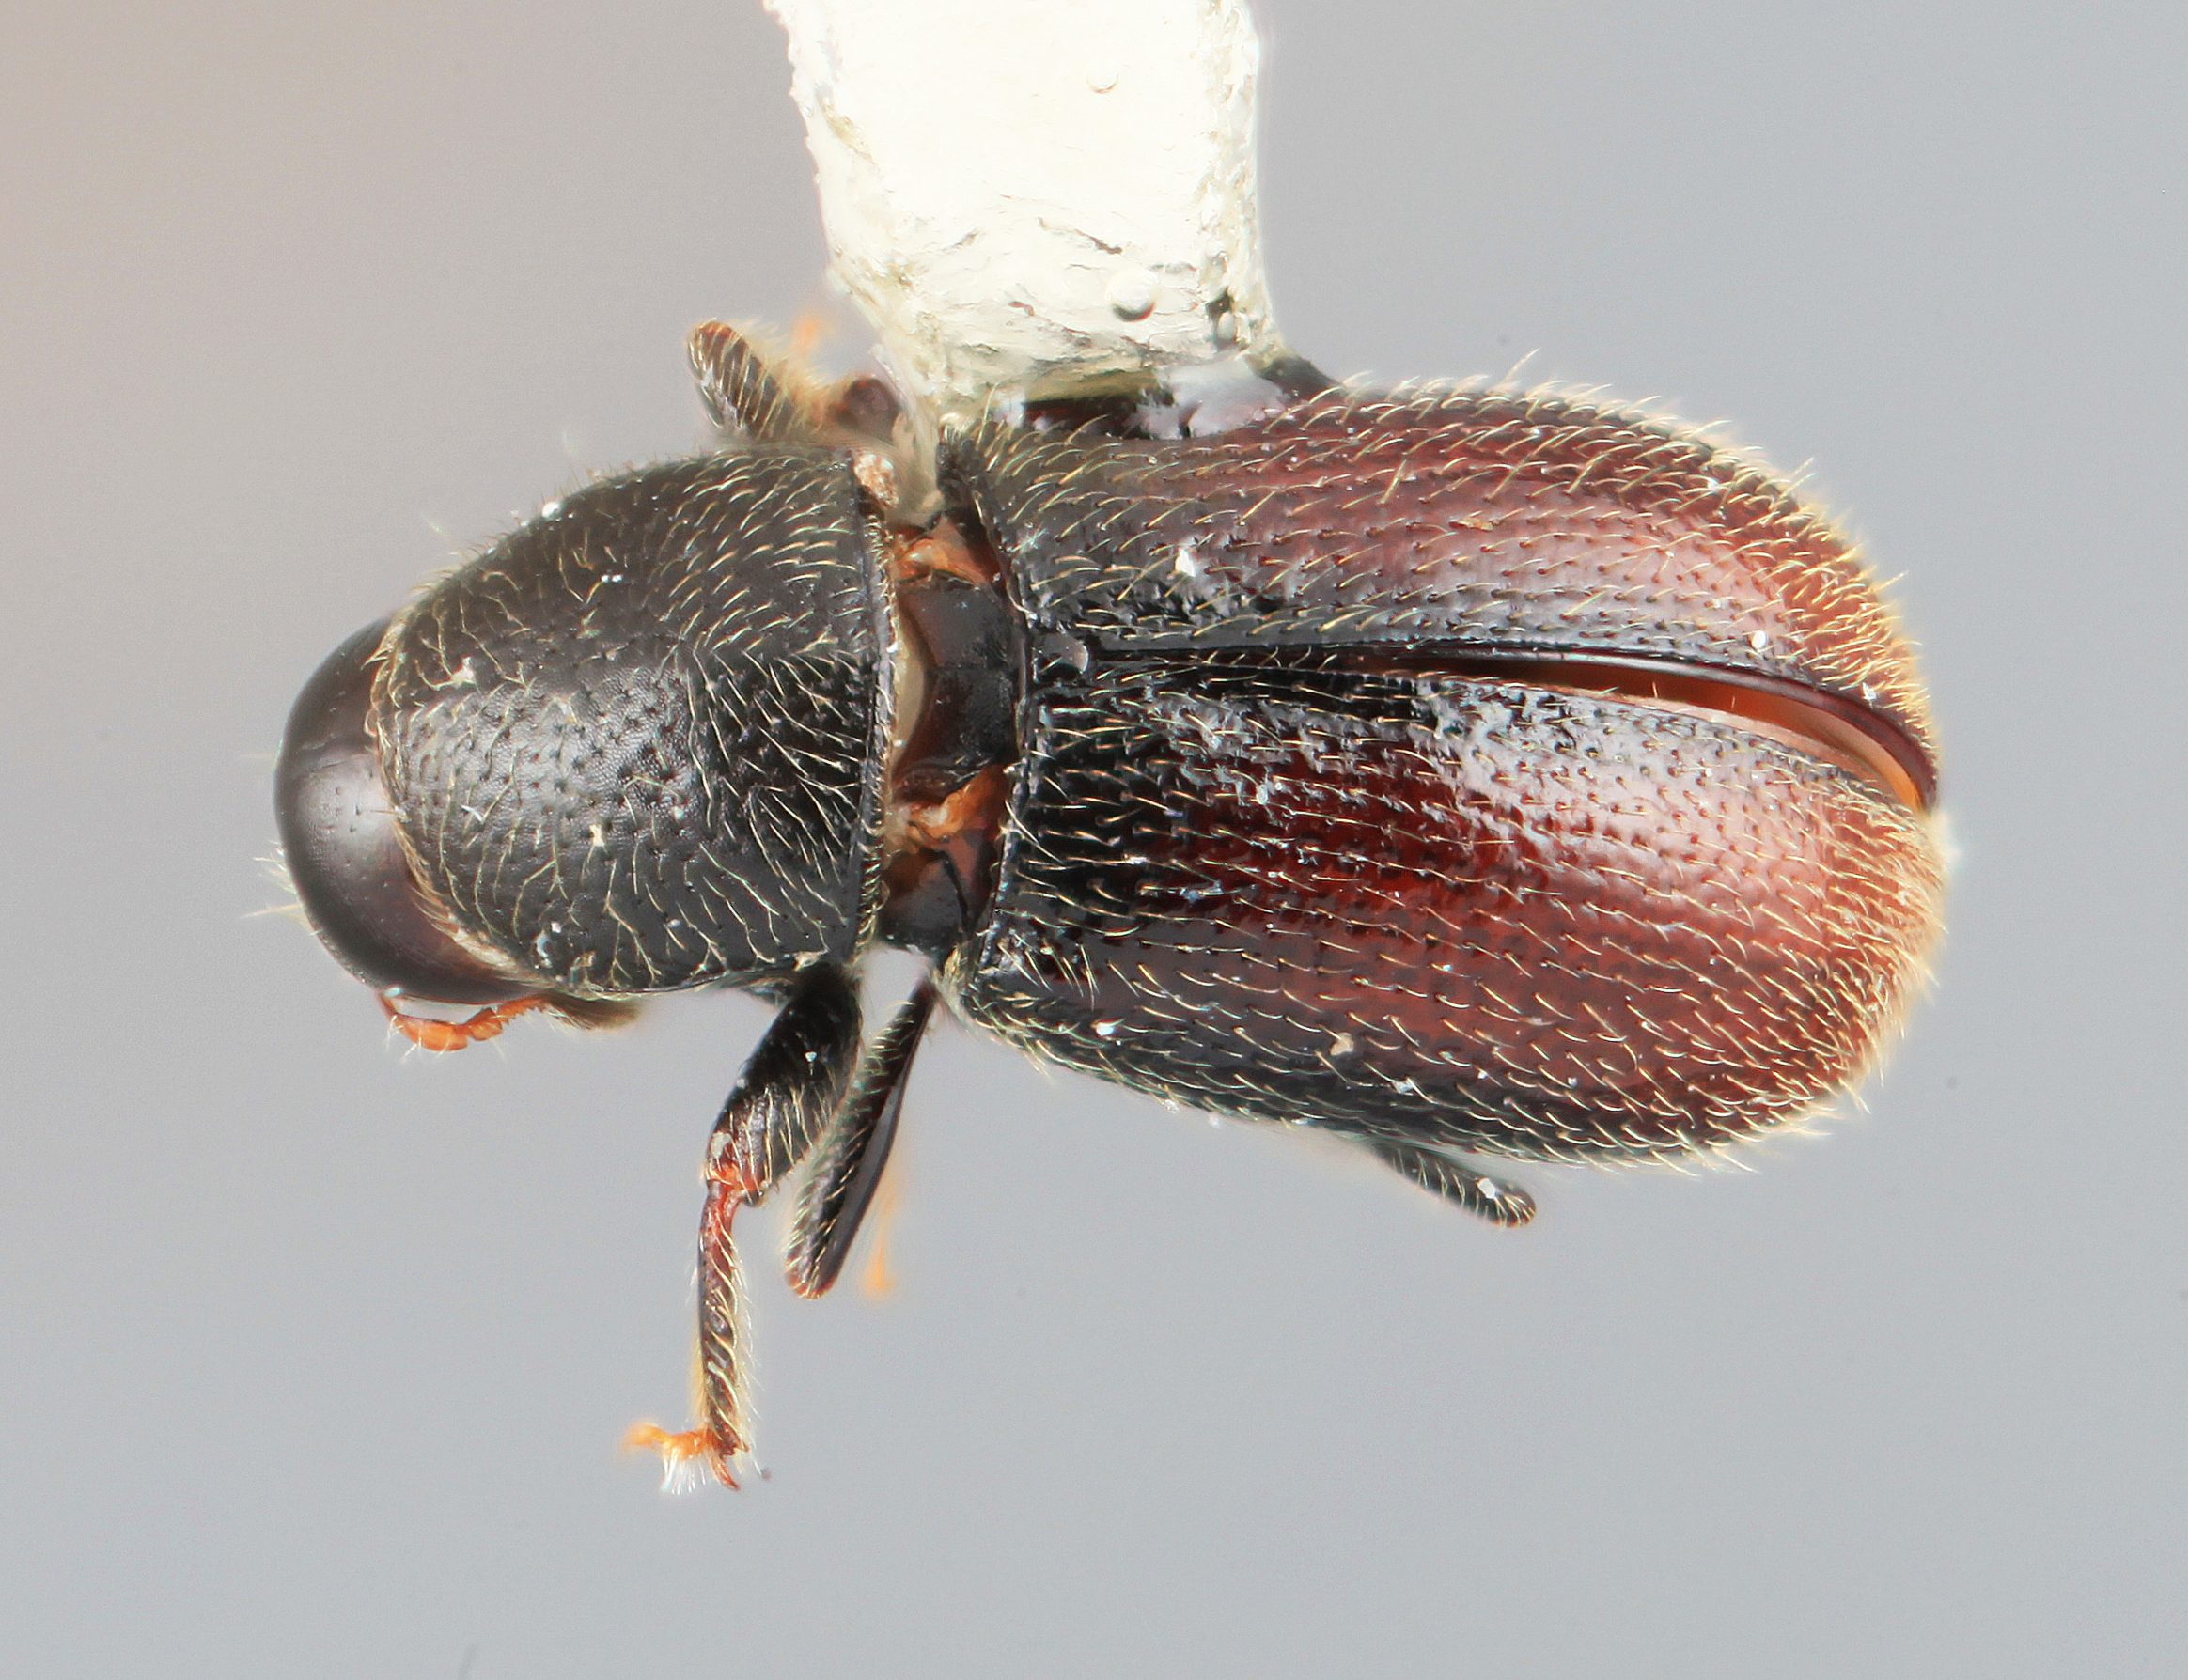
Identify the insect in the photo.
Scolytodes semipunctatus
